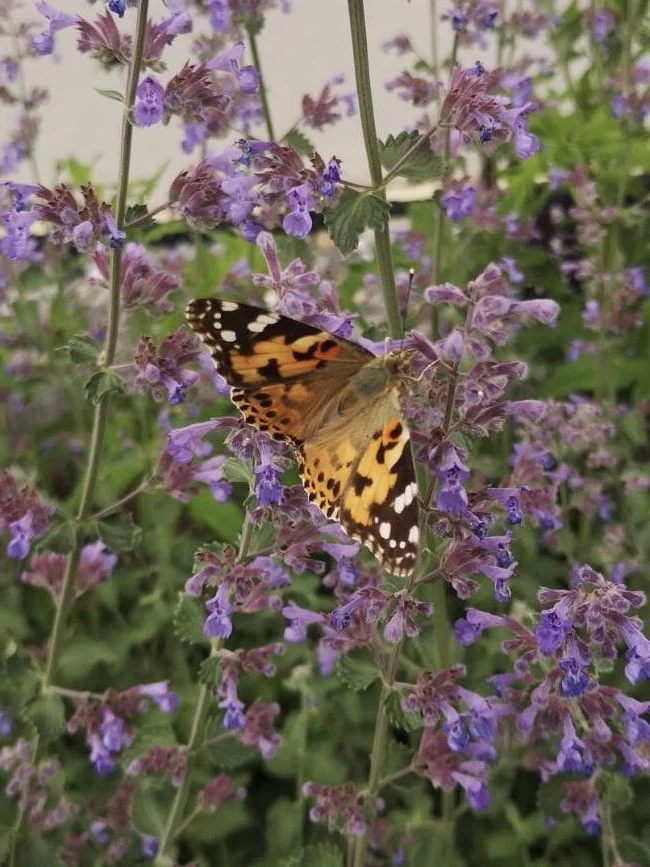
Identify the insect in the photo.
Vanessa cardui
